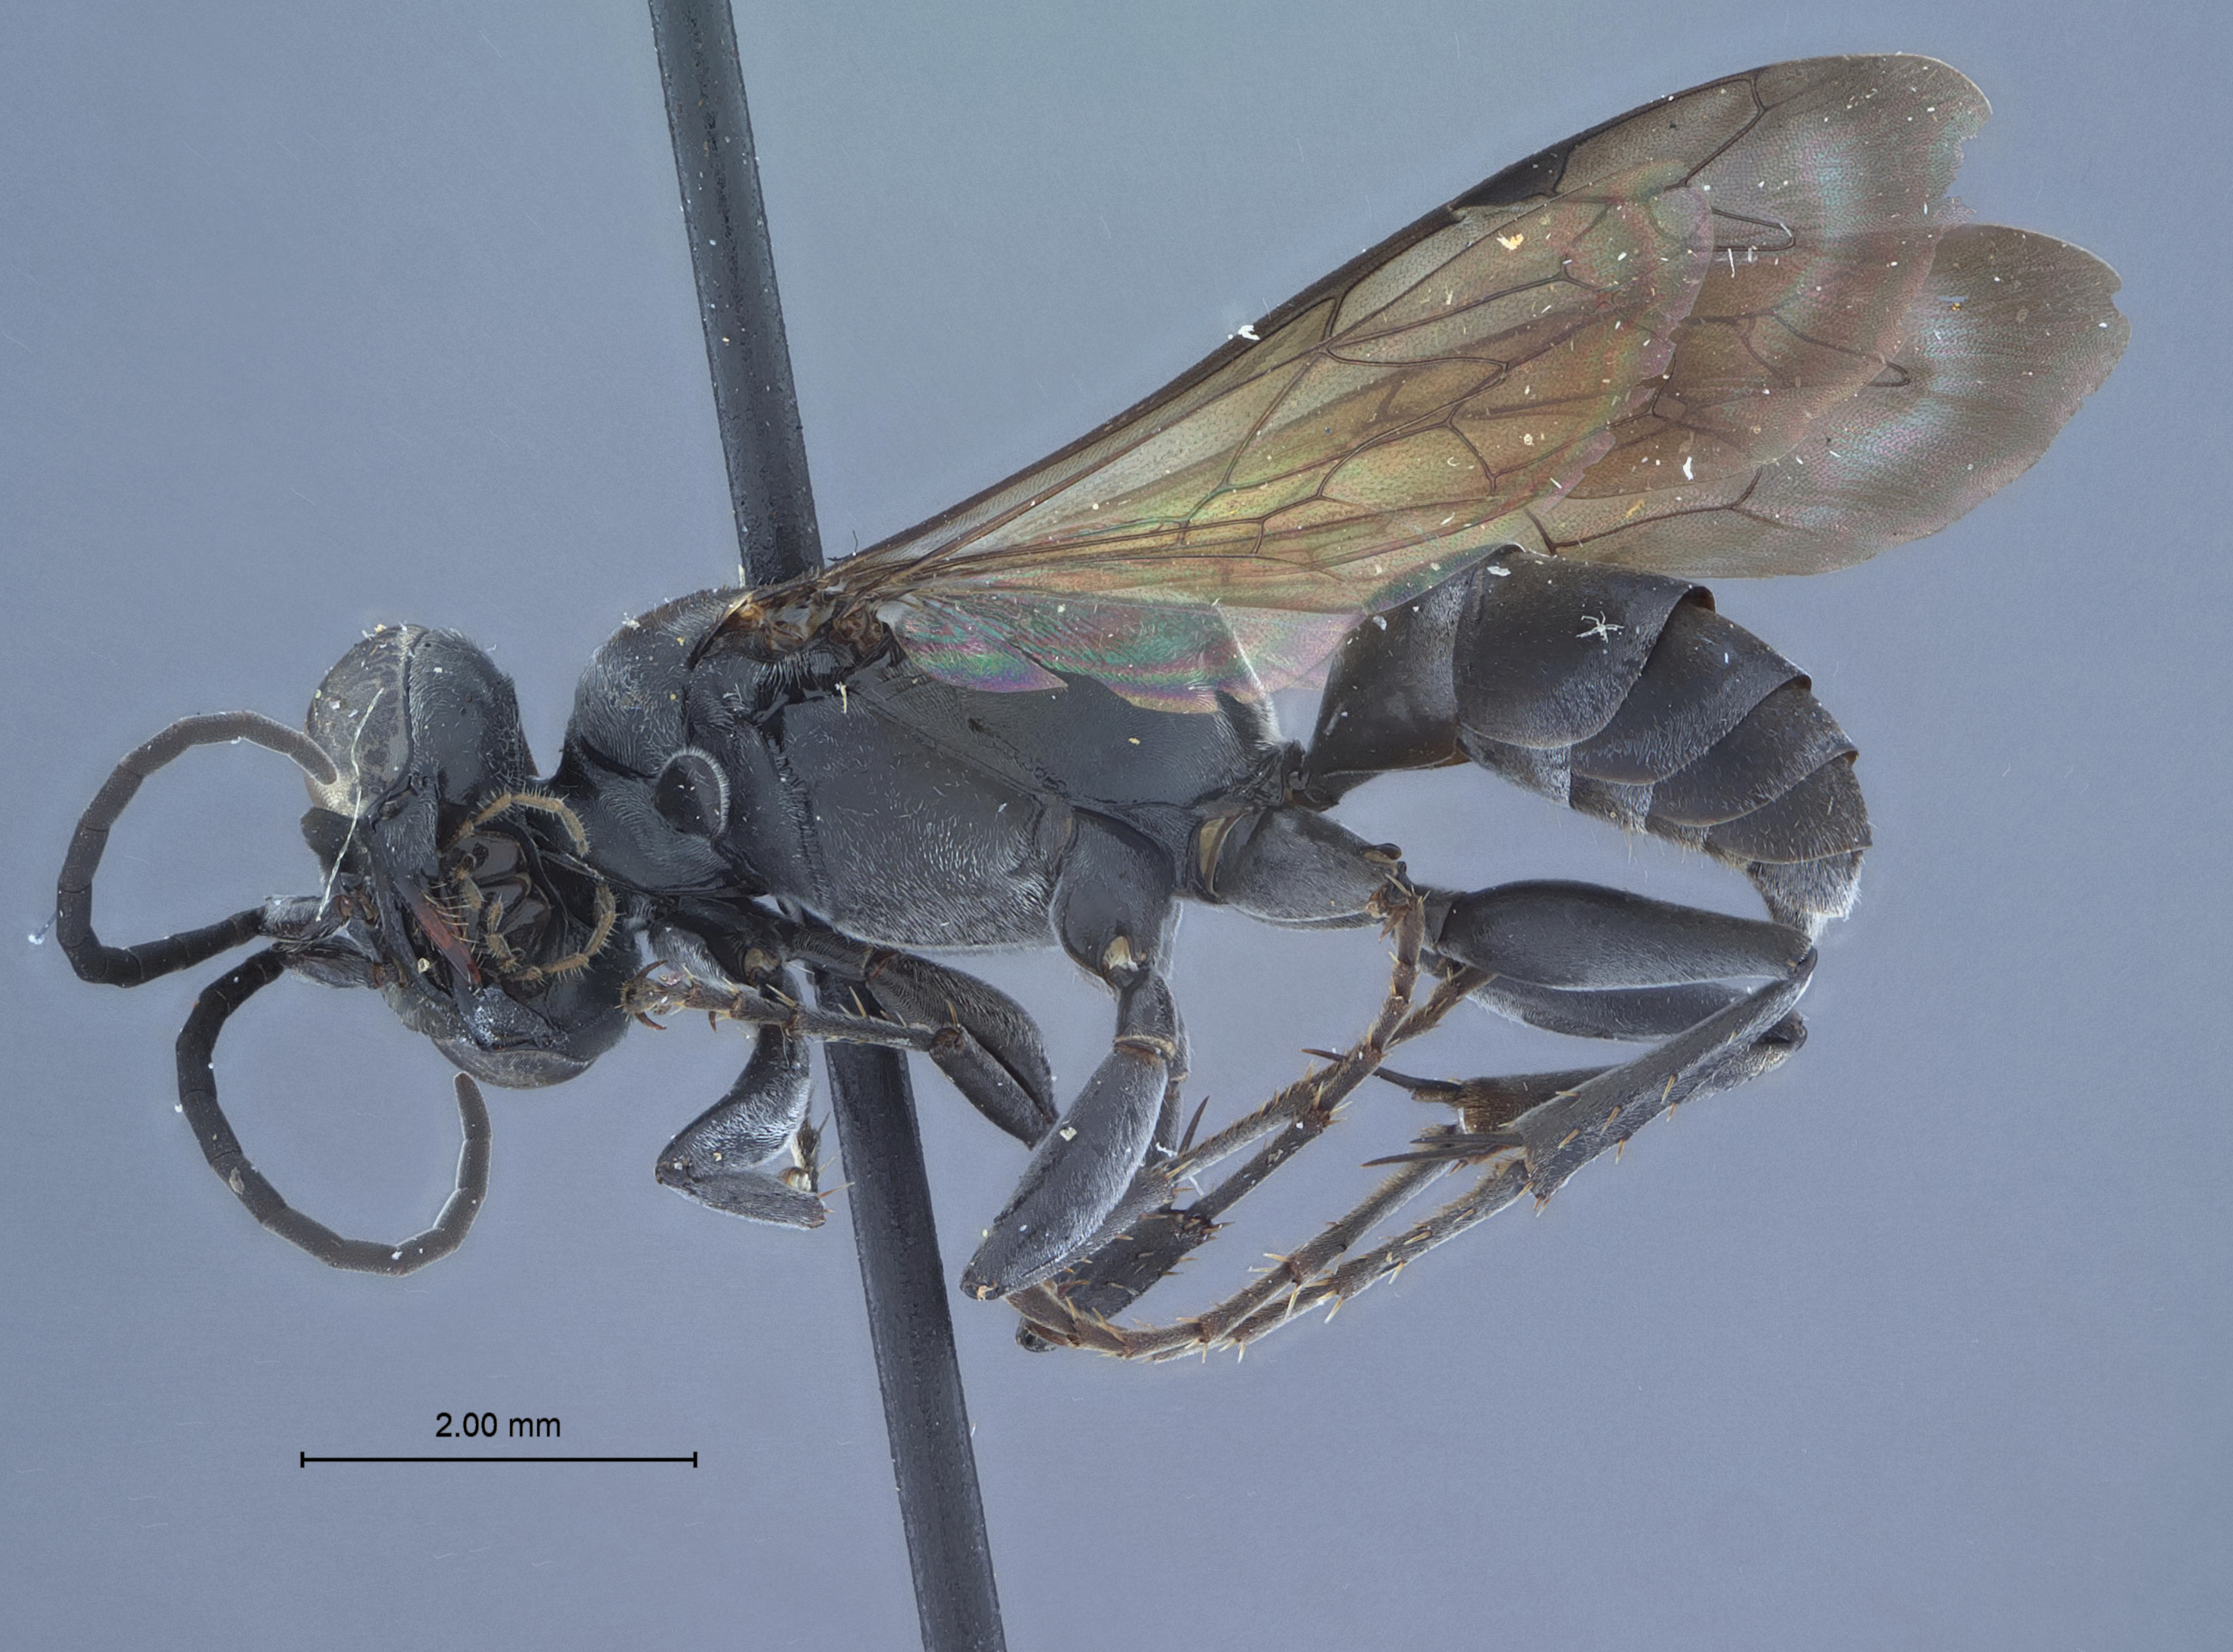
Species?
Liris gryllicida
